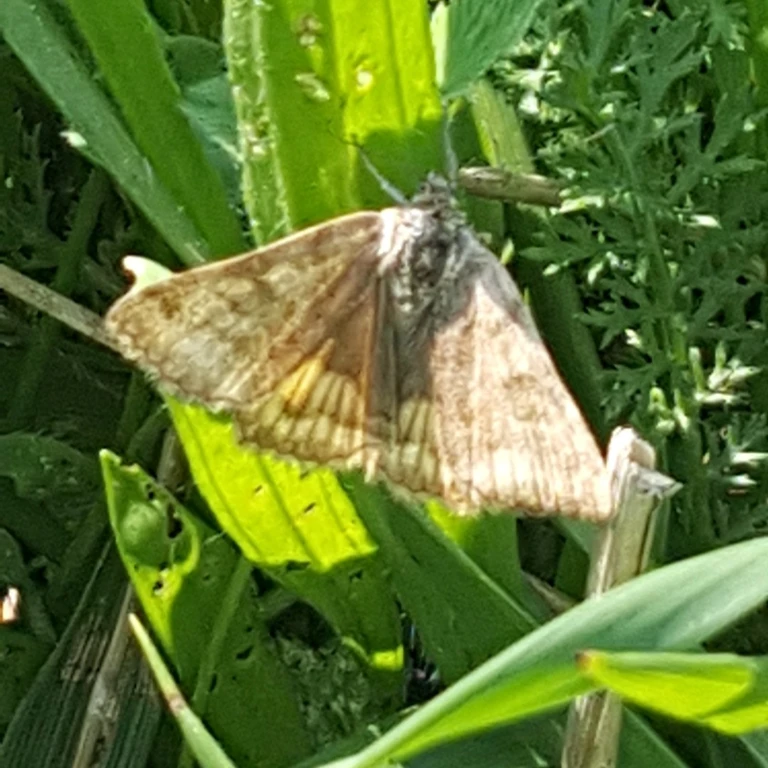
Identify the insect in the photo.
Euclidia glyphica
